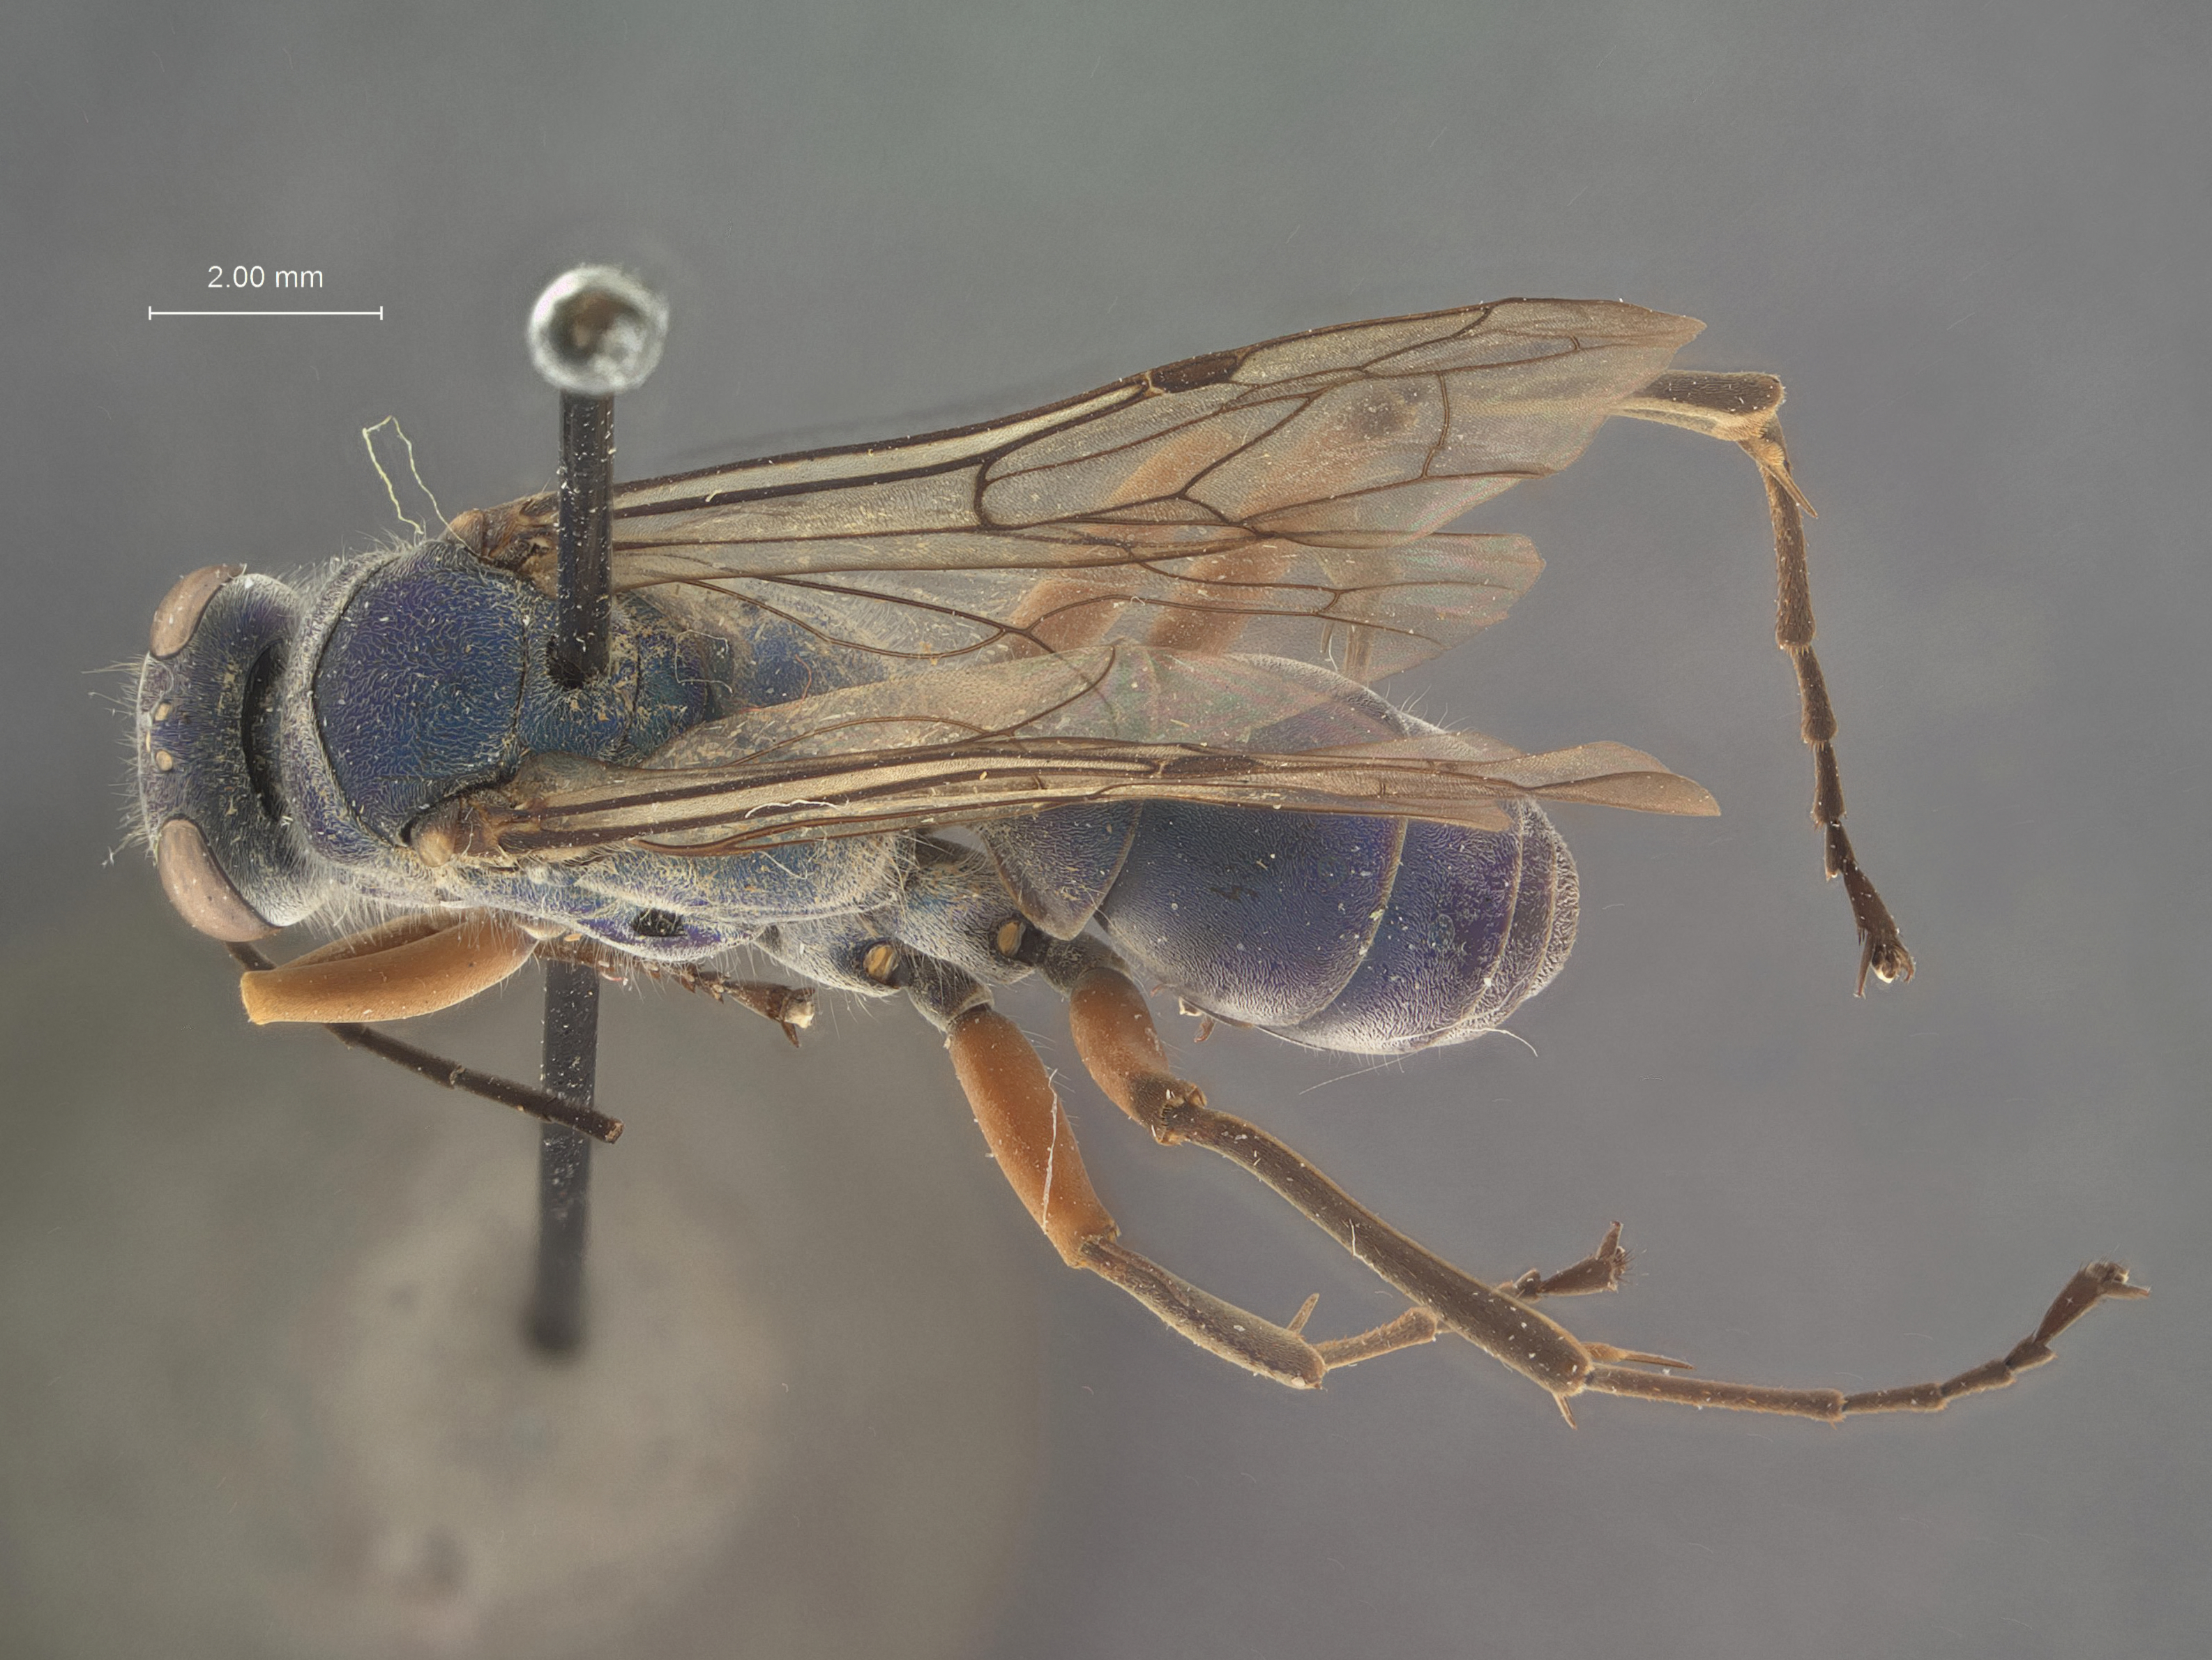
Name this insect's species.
Auplopus grossus
